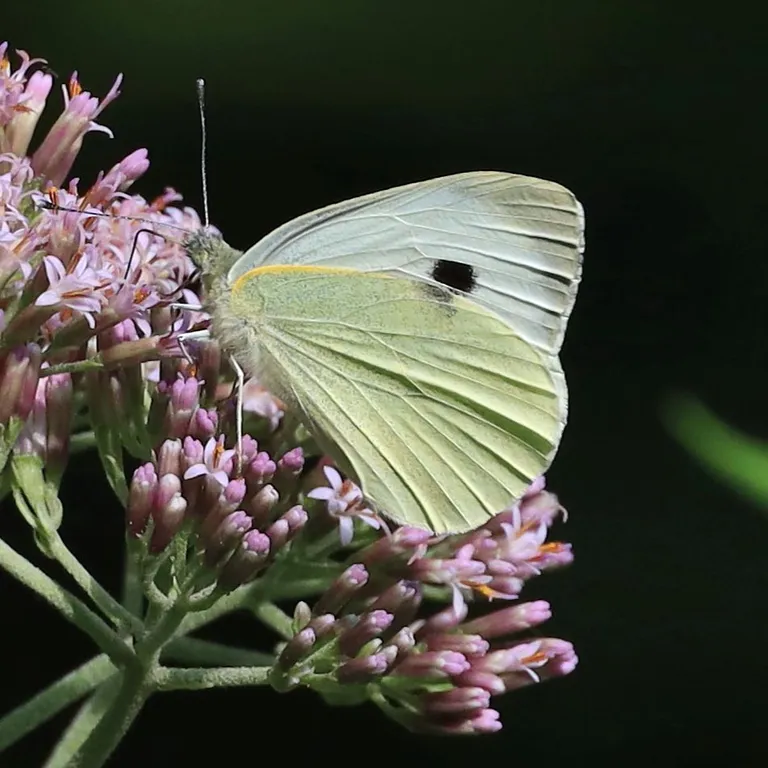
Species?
Pieris brassicae
